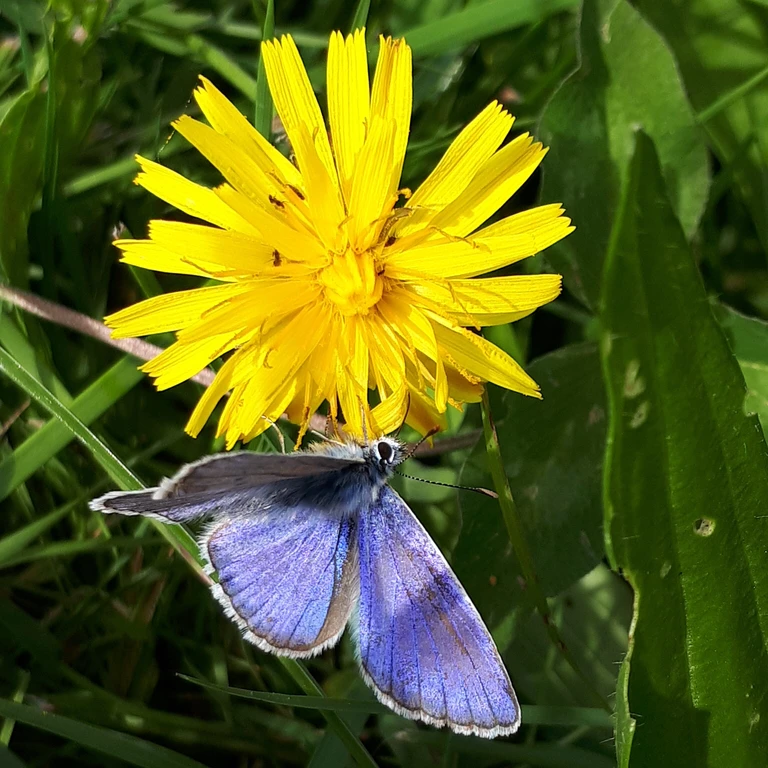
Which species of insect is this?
Polyommatus icarus
